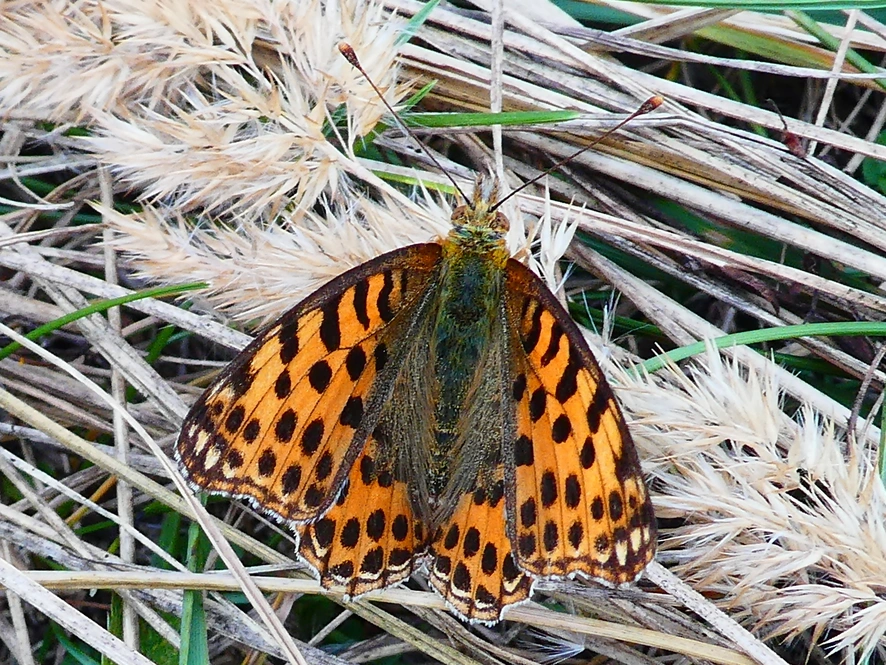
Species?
Issoria lathonia
